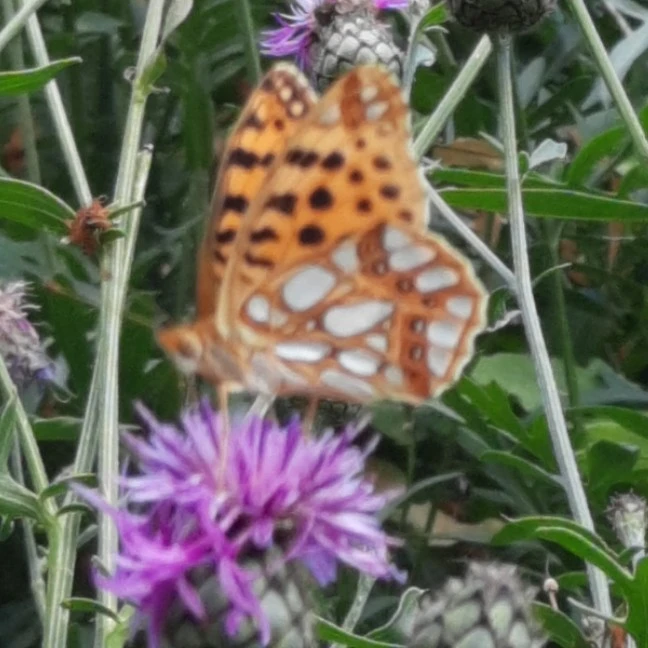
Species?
Issoria lathonia
